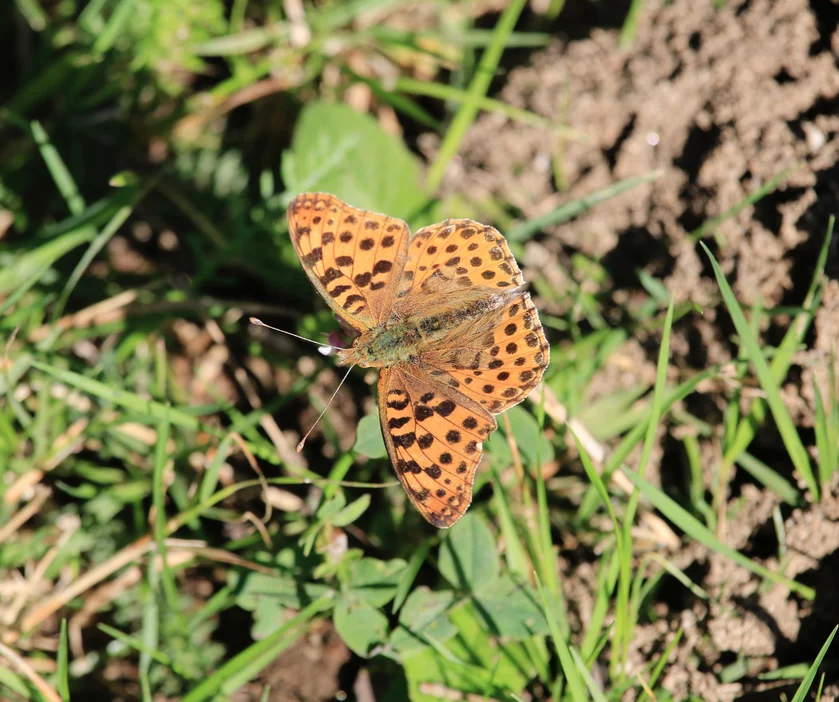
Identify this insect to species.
Issoria lathonia
